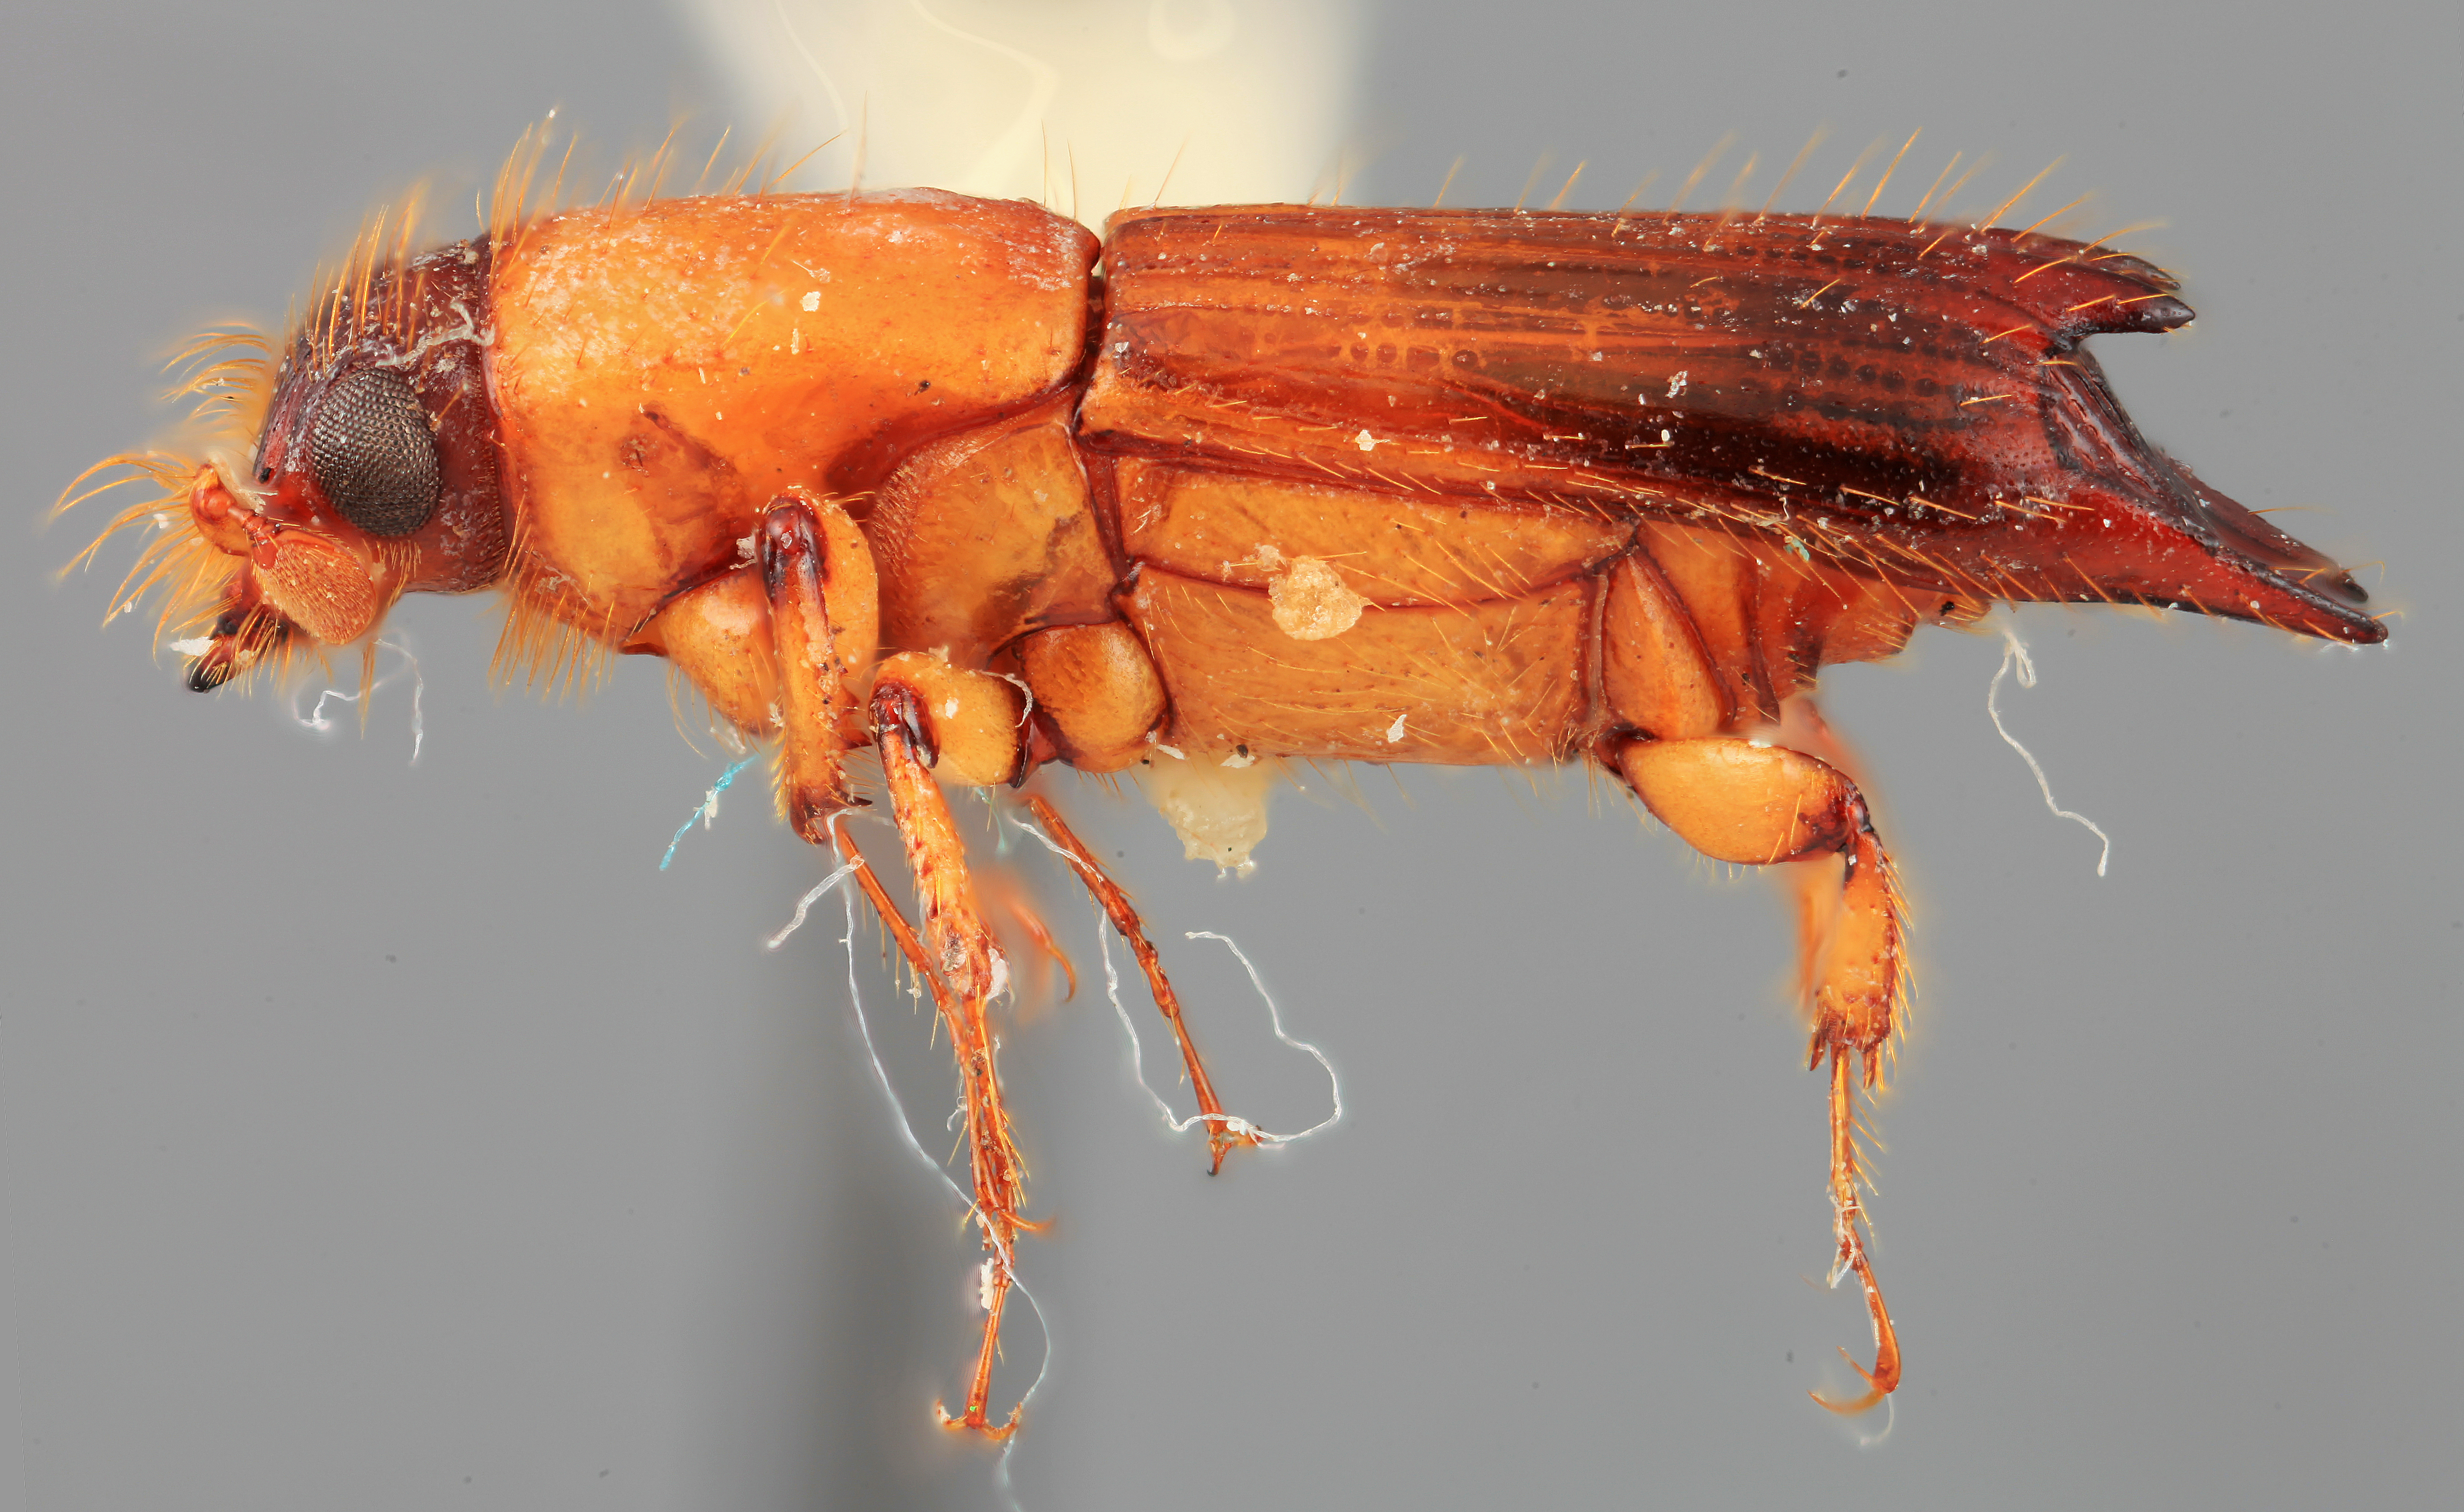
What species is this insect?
Tesserocerus forceps
